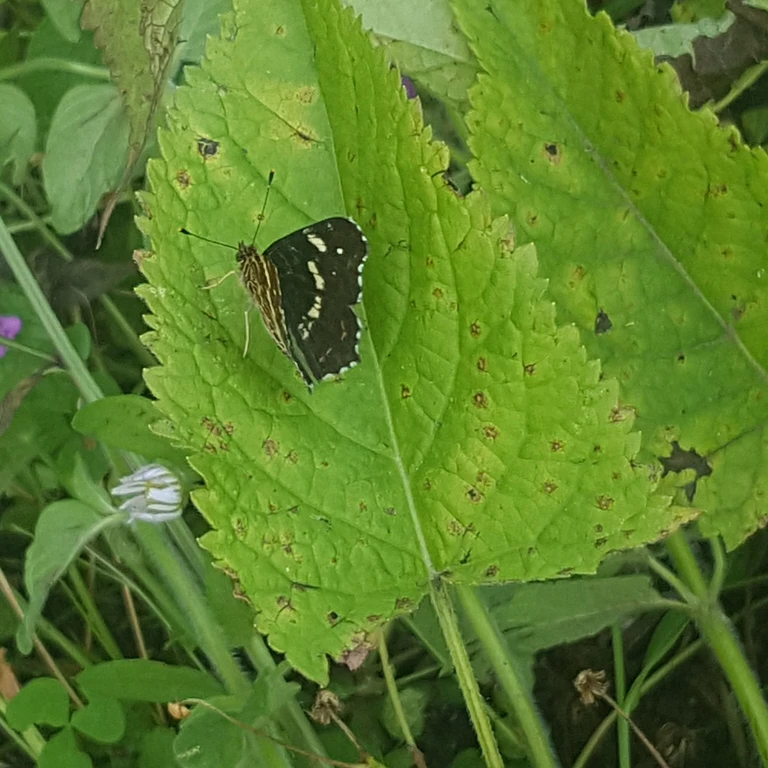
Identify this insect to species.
Araschnia levana
